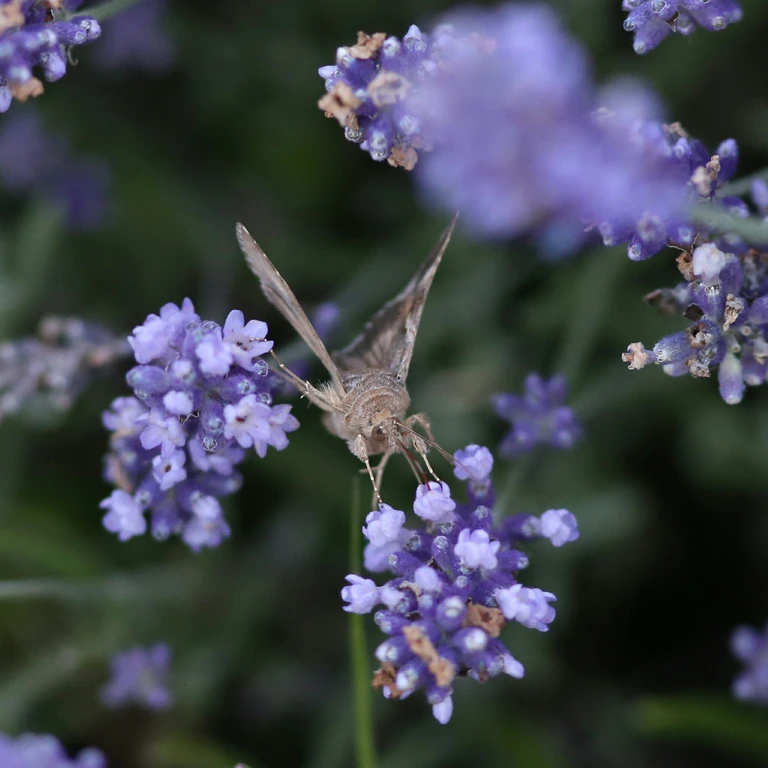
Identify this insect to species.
Autographa gamma
